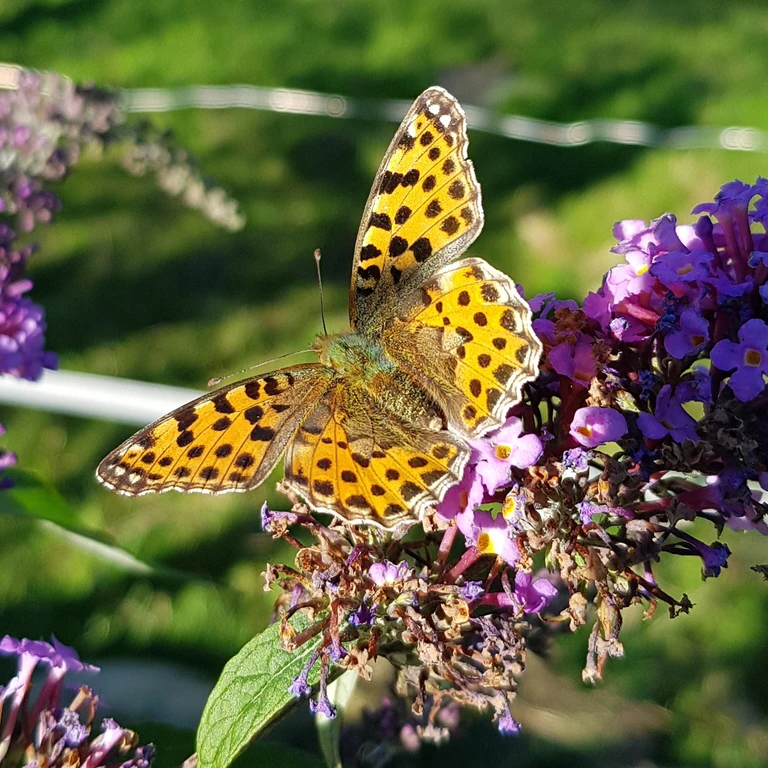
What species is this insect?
Issoria lathonia
